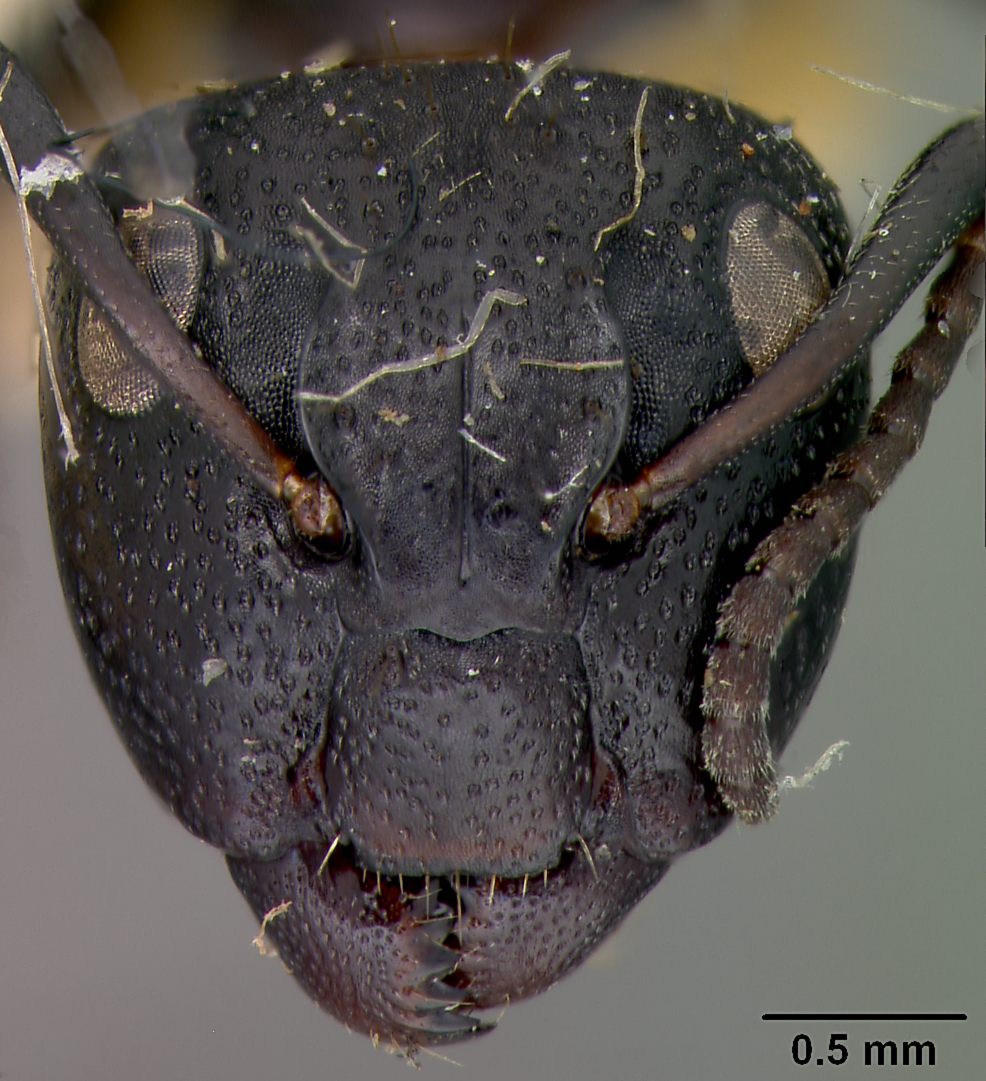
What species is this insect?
Camponotus lamborni
